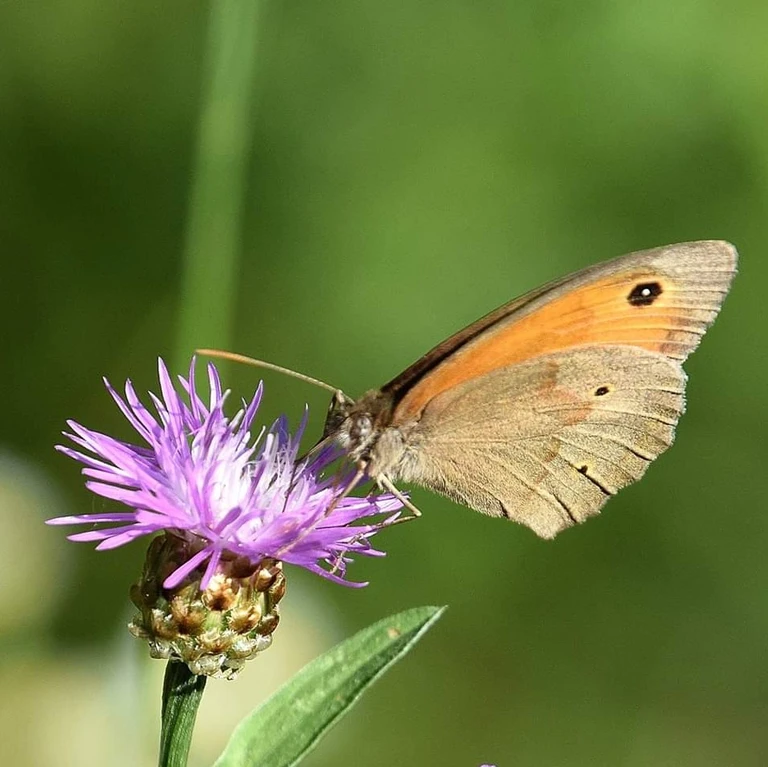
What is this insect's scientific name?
Maniola jurtina
